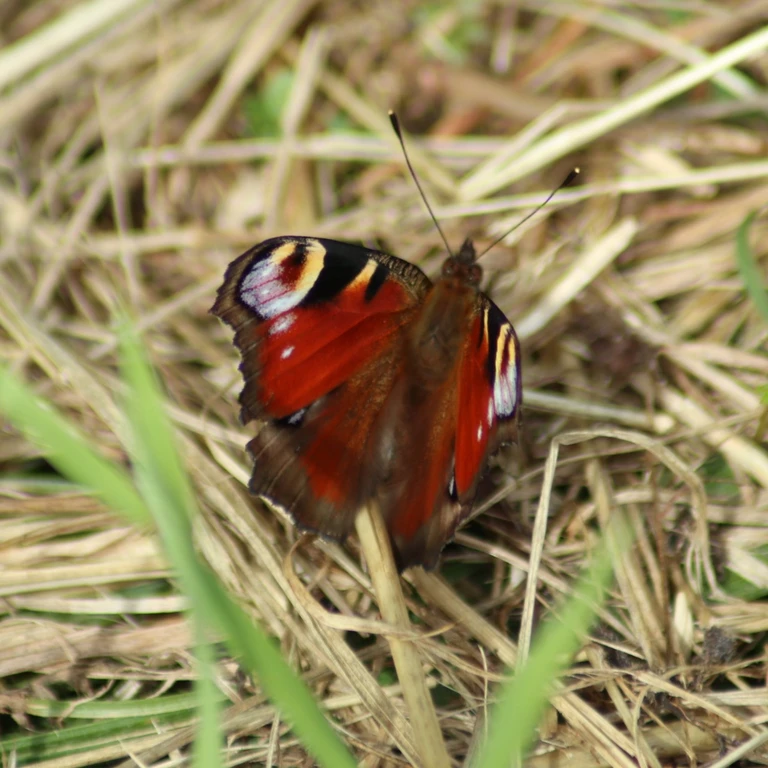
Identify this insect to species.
Aglais io
